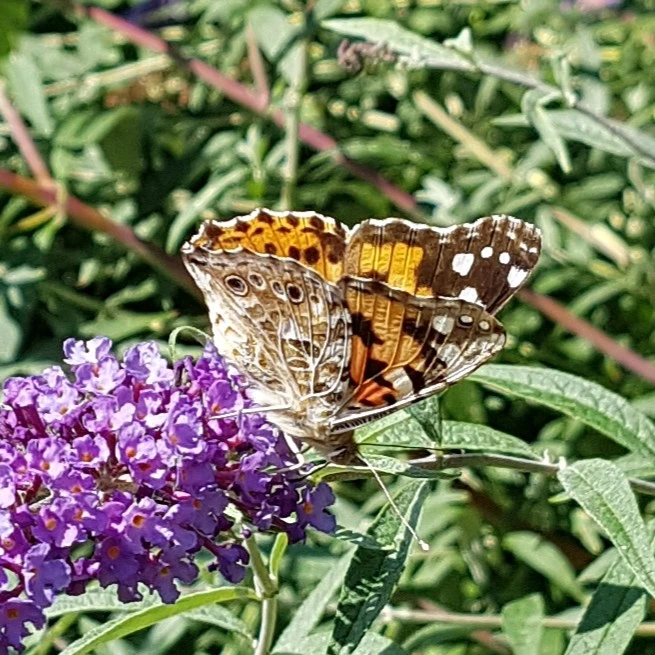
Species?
Vanessa cardui
